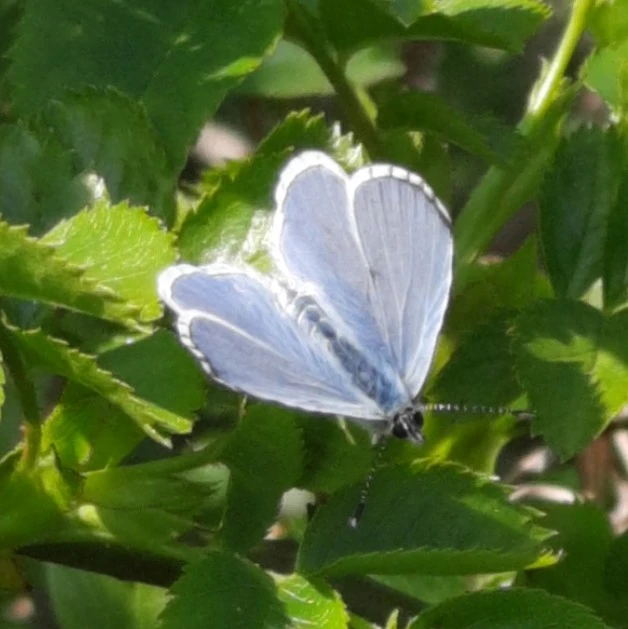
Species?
Celastrina argiolus
